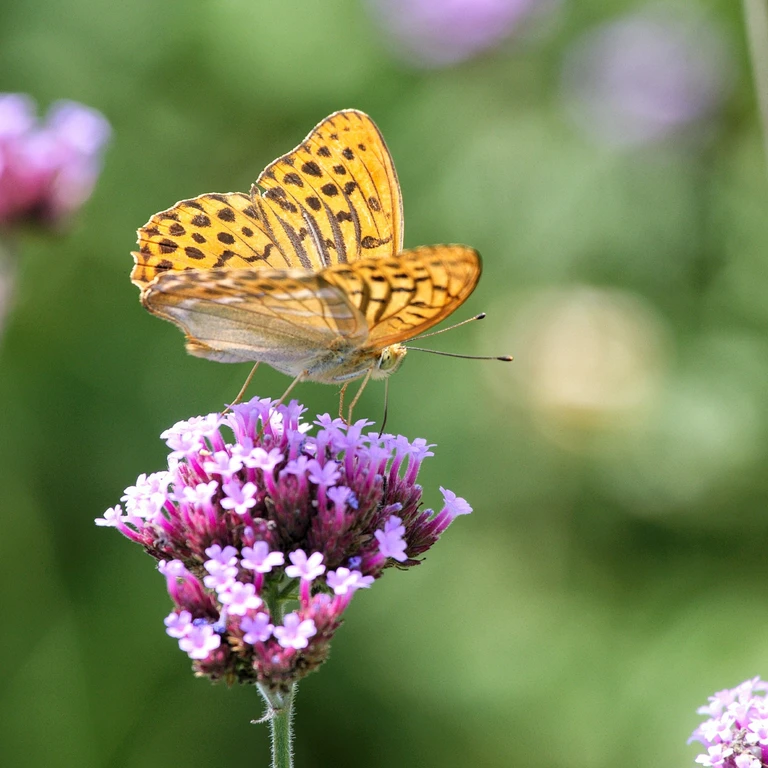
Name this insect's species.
Argynnis paphia
